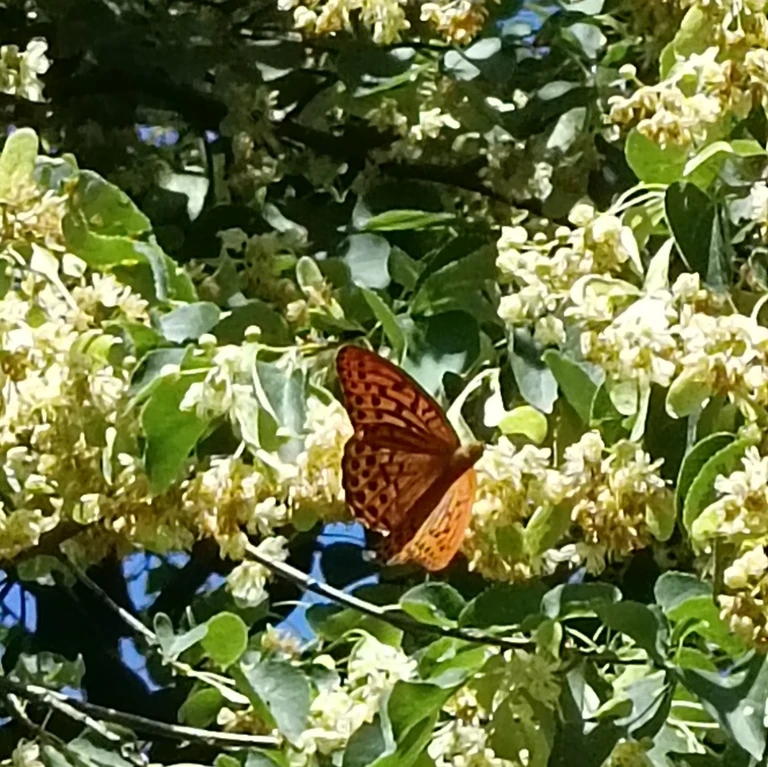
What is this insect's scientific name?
Argynnis paphia
